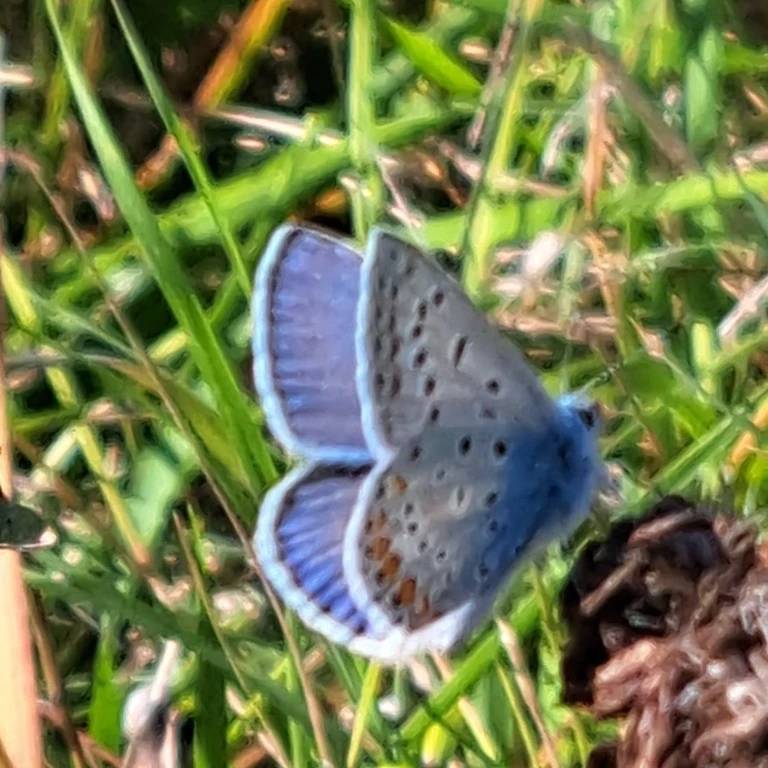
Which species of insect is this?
Polyommatus icarus
